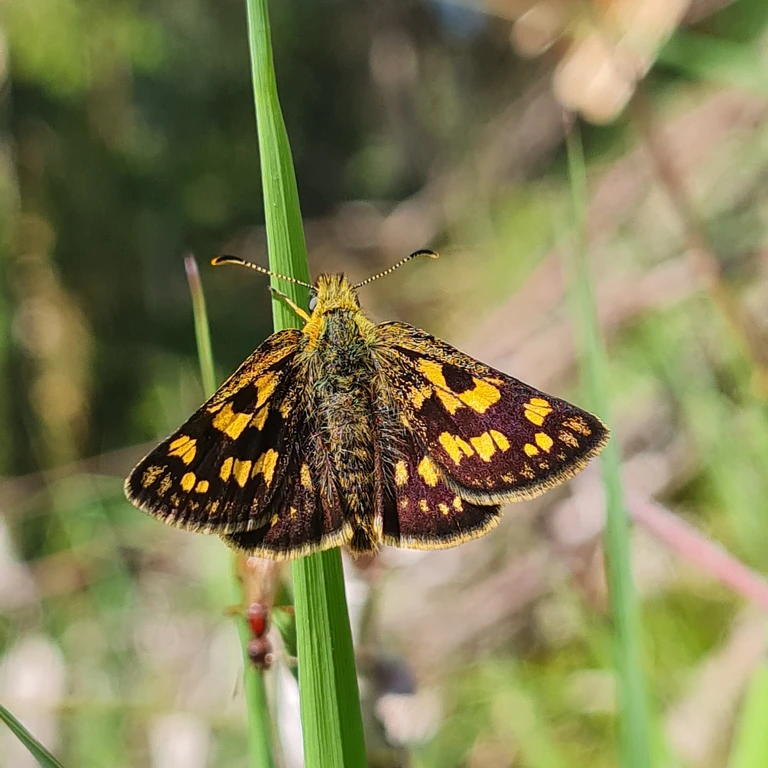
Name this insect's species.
Carterocephalus palaemon
